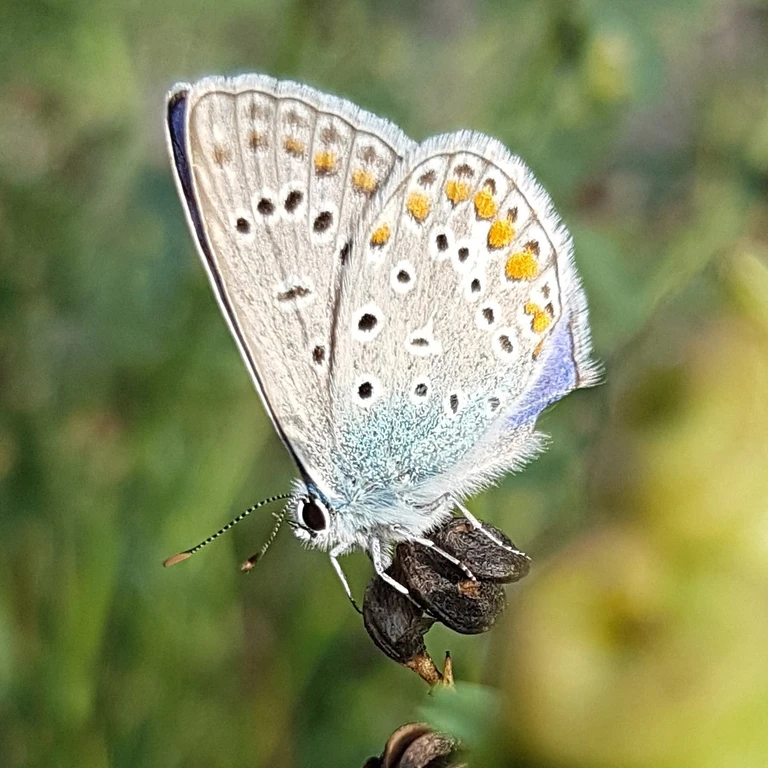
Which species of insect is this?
Polyommatus icarus
